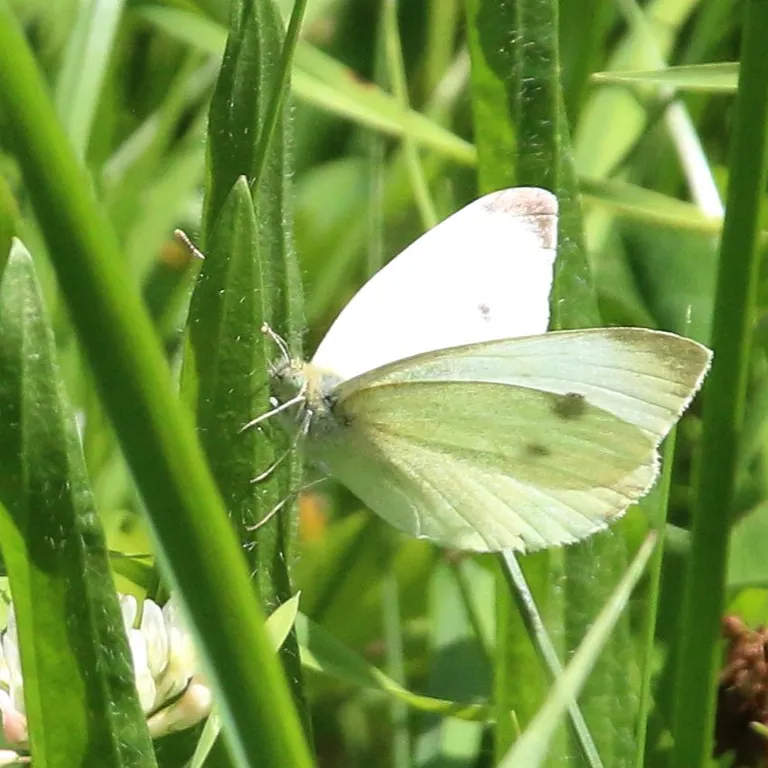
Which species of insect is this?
Pieris rapae
